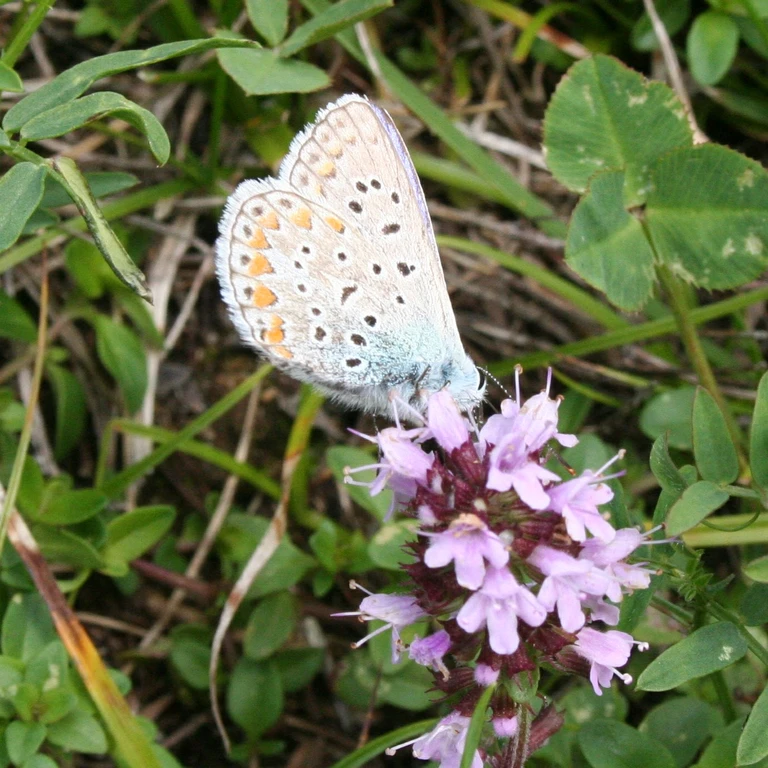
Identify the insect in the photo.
Polyommatus icarus
